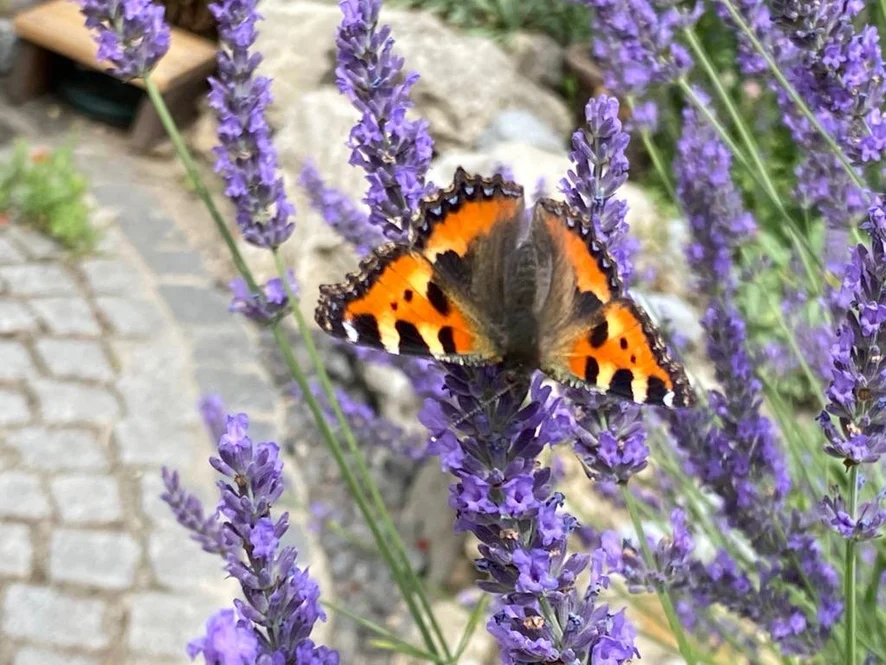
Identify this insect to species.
Aglais urticae
